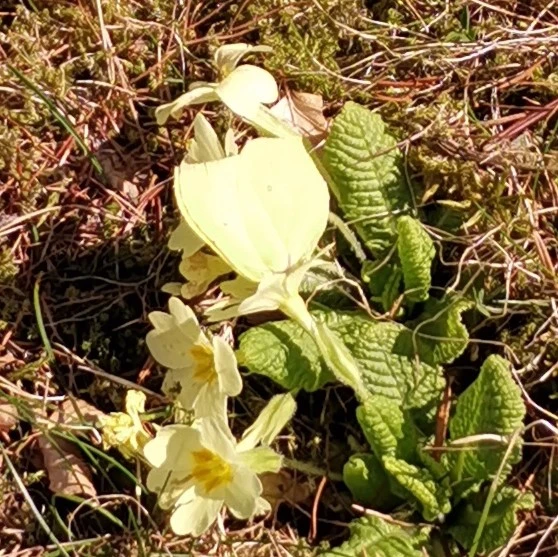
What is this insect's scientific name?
Gonepteryx rhamni
